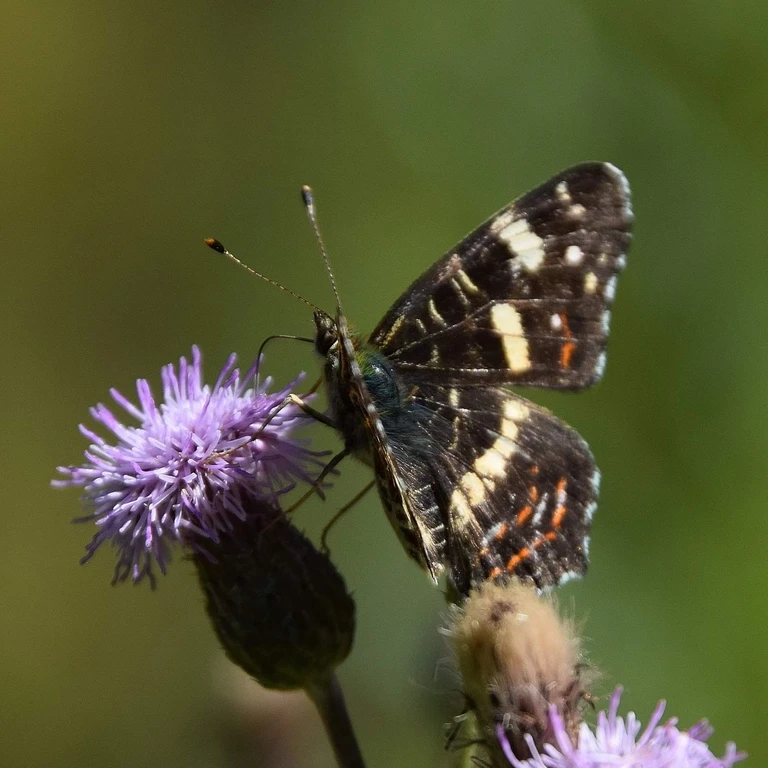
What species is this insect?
Araschnia levana
